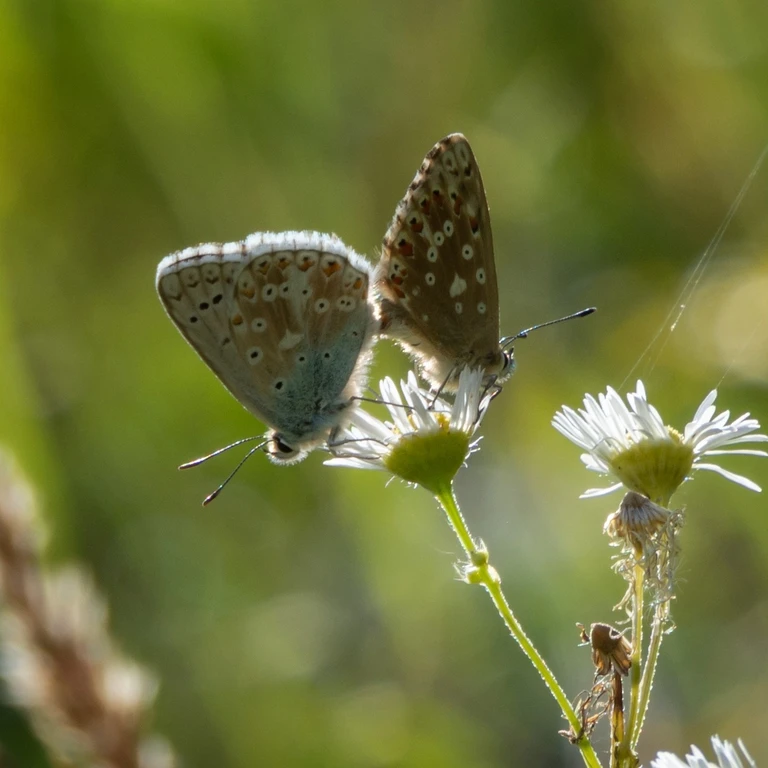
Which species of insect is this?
Lysandra coridon
